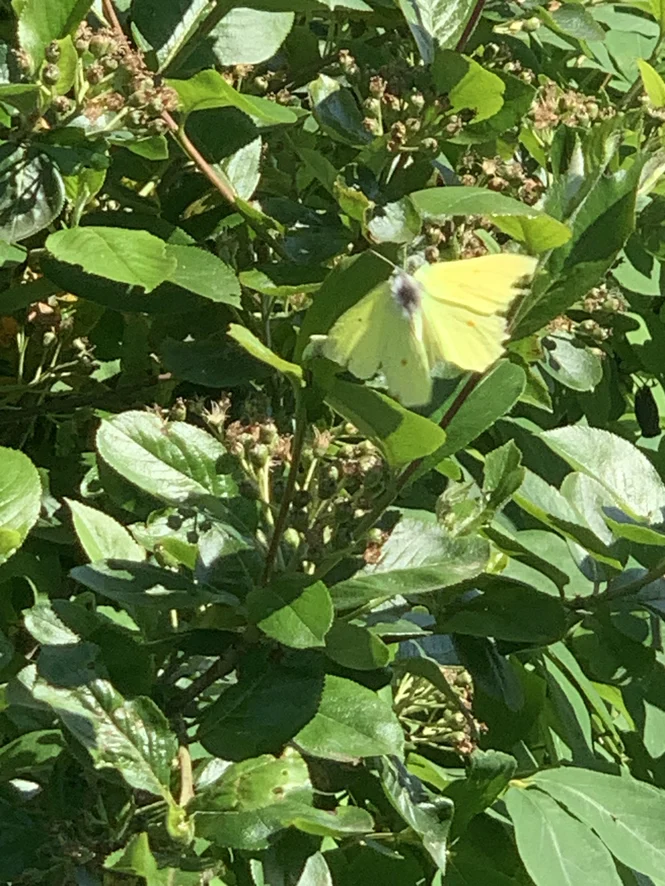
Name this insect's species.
Gonepteryx rhamni
